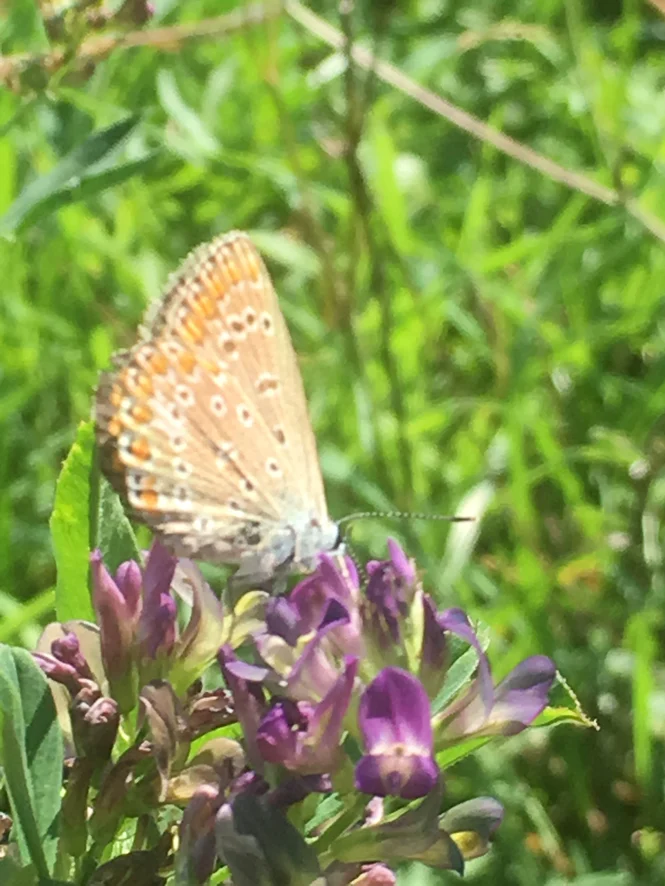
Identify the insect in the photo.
Polyommatus icarus
